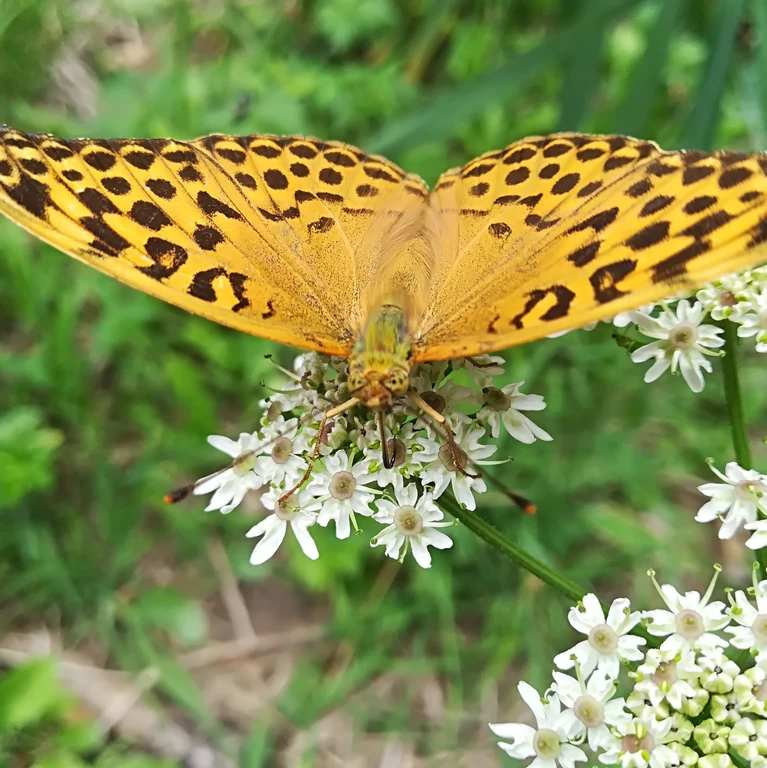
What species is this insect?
Argynnis paphia
